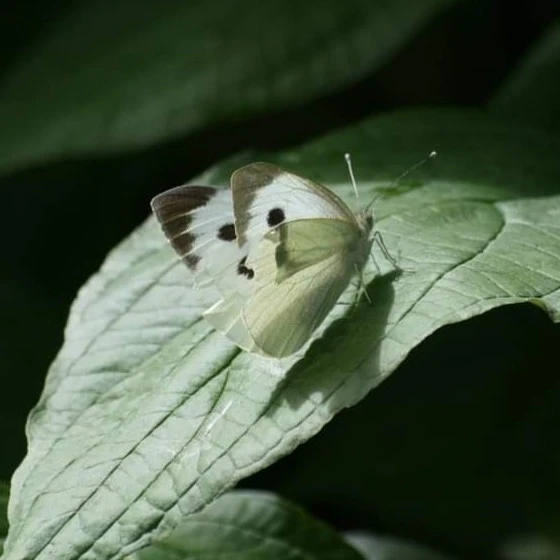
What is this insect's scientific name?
Pieris brassicae
